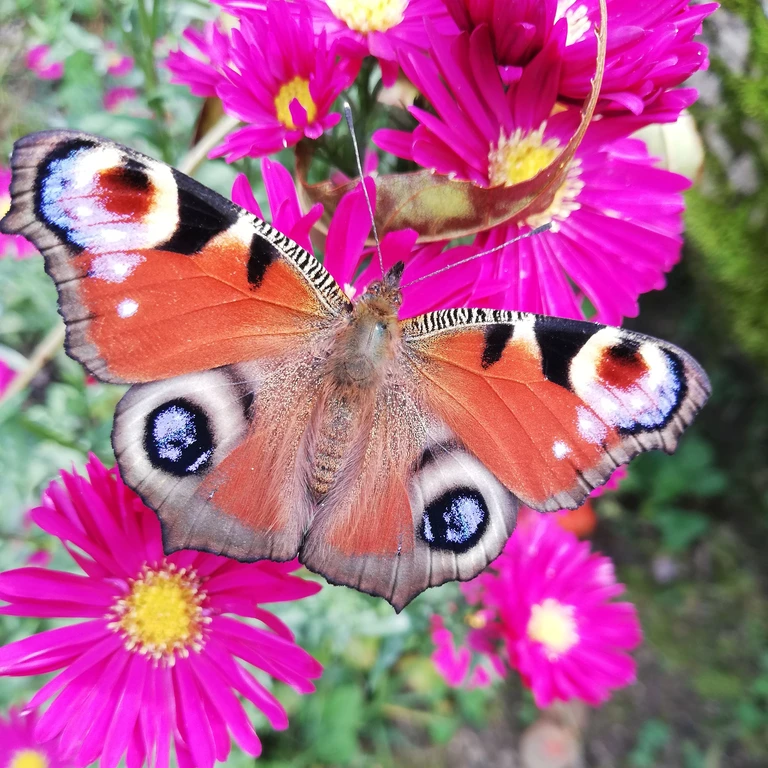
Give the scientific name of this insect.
Aglais io
